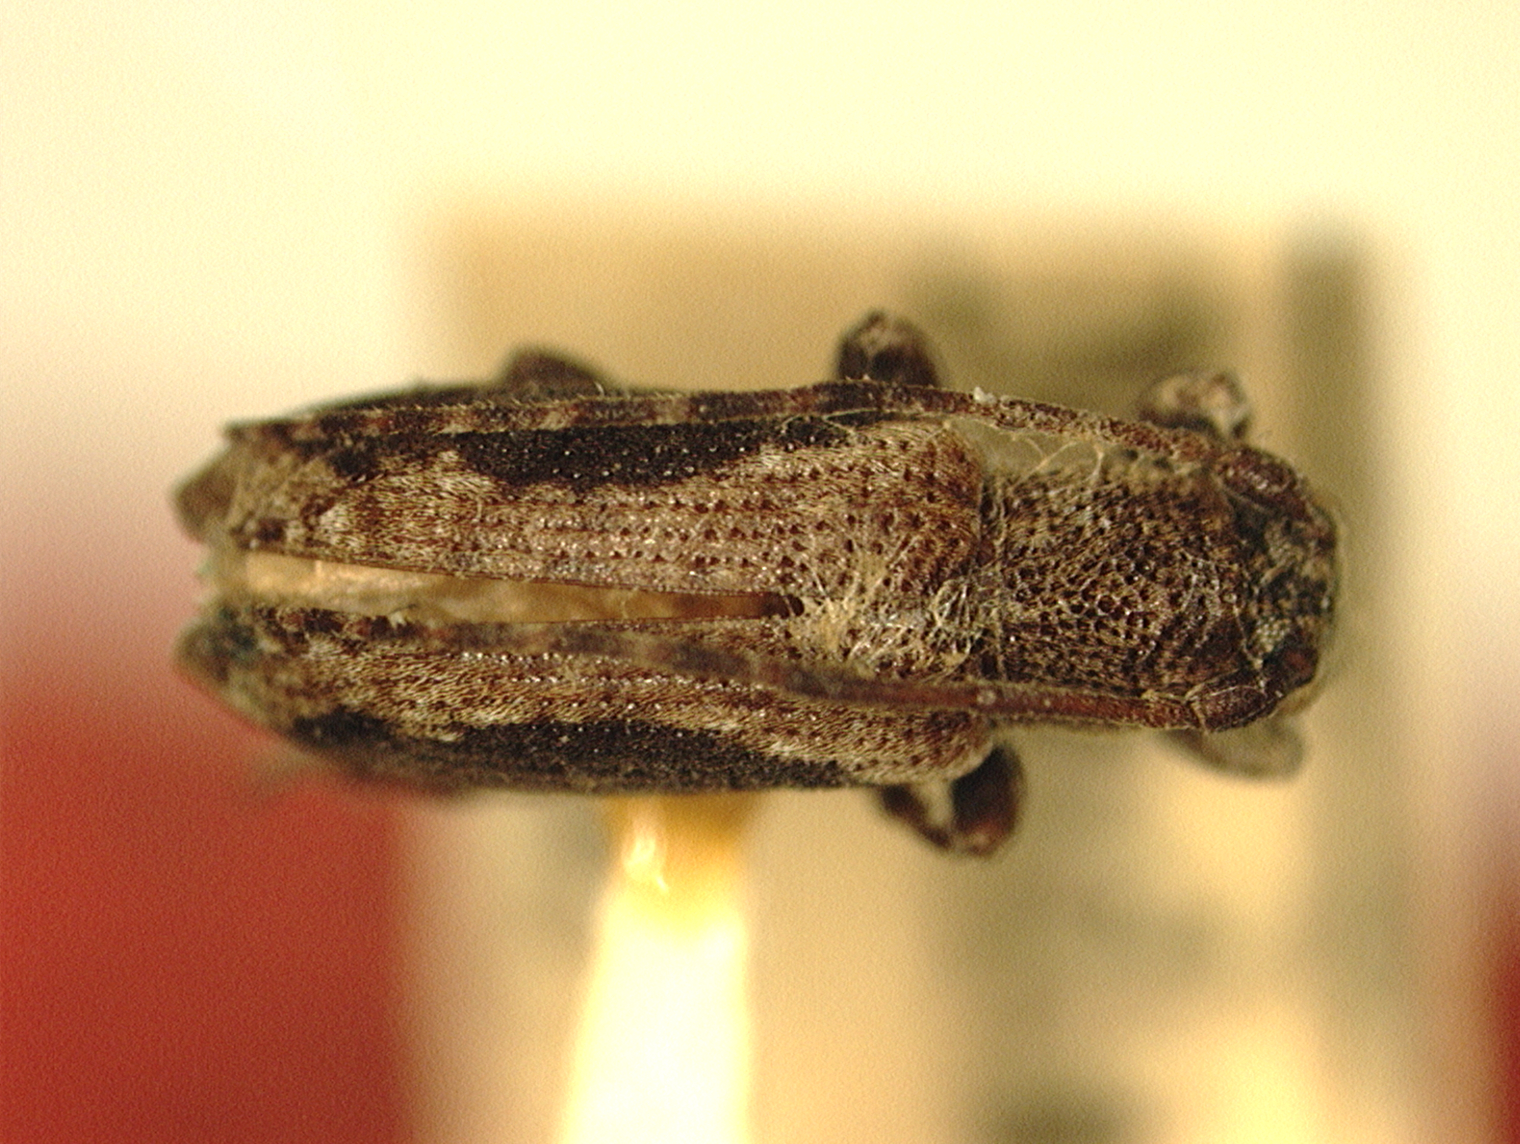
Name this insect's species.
Sybra signatipennis
